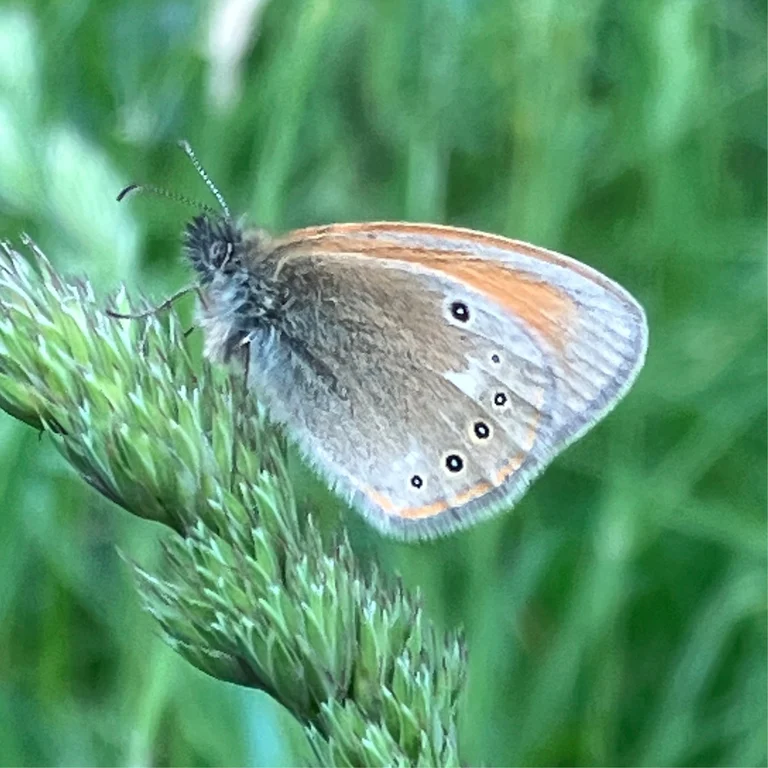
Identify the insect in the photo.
Coenonympha glycerion (also Coenonympha iphis)
